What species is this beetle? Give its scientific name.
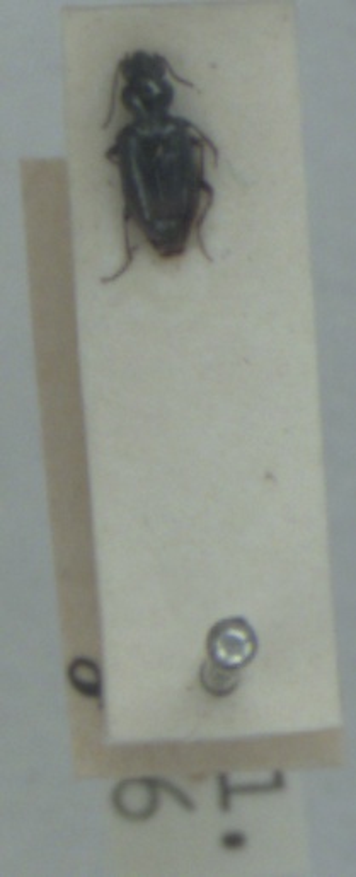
Bembidion minimum
